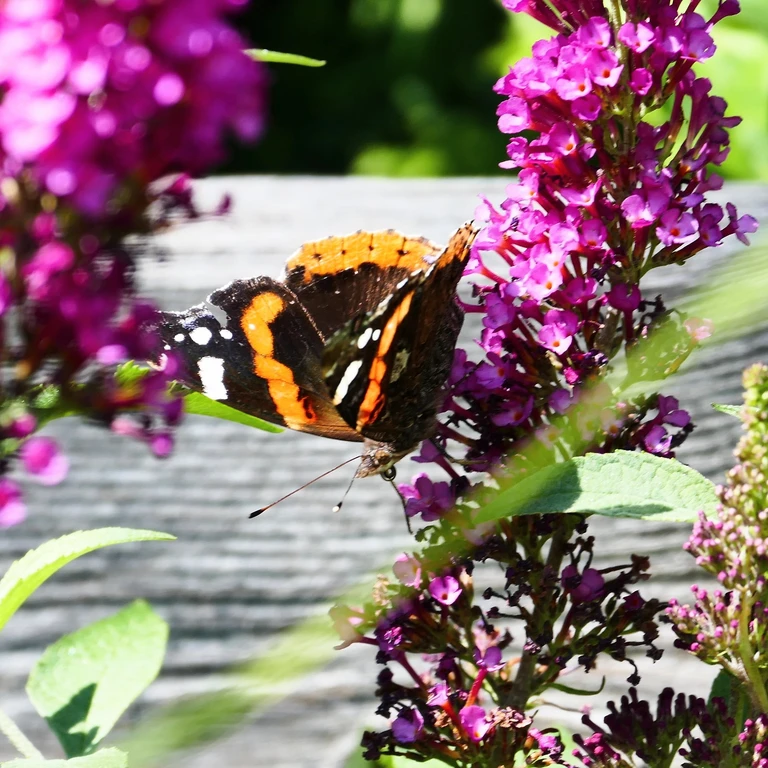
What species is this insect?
Vanessa atalanta
